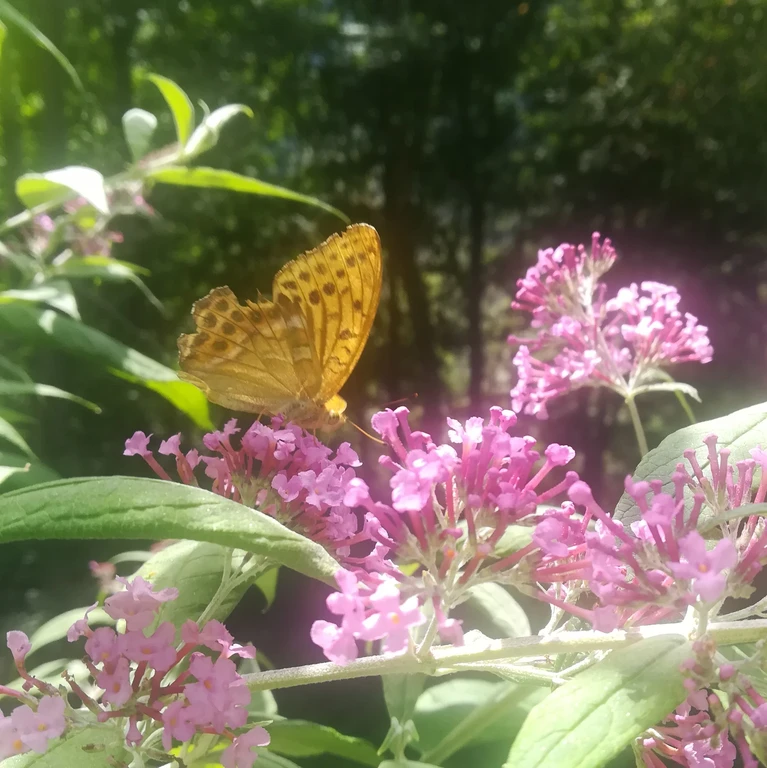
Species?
Argynnis paphia
